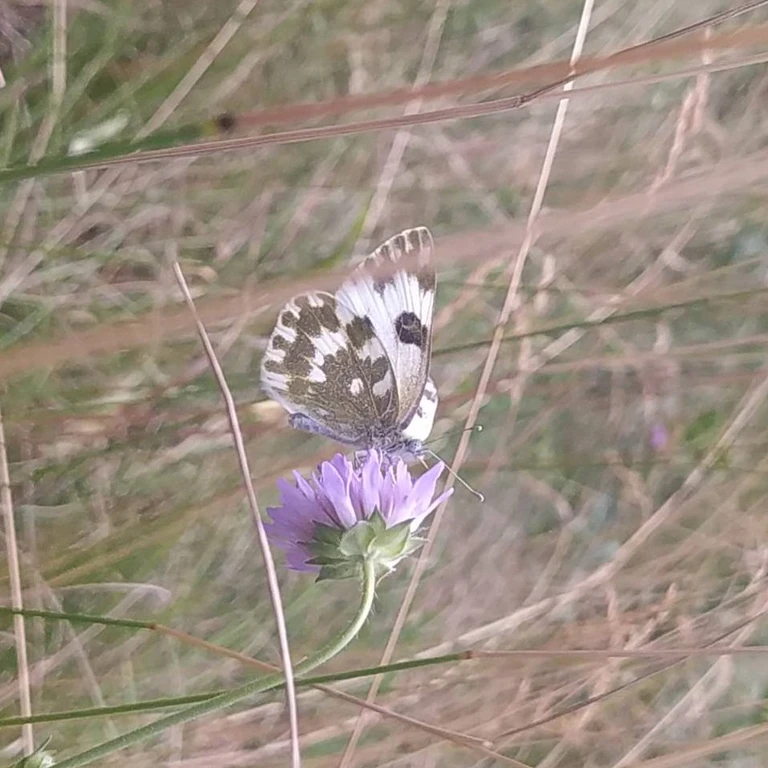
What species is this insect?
Pontia edusa
